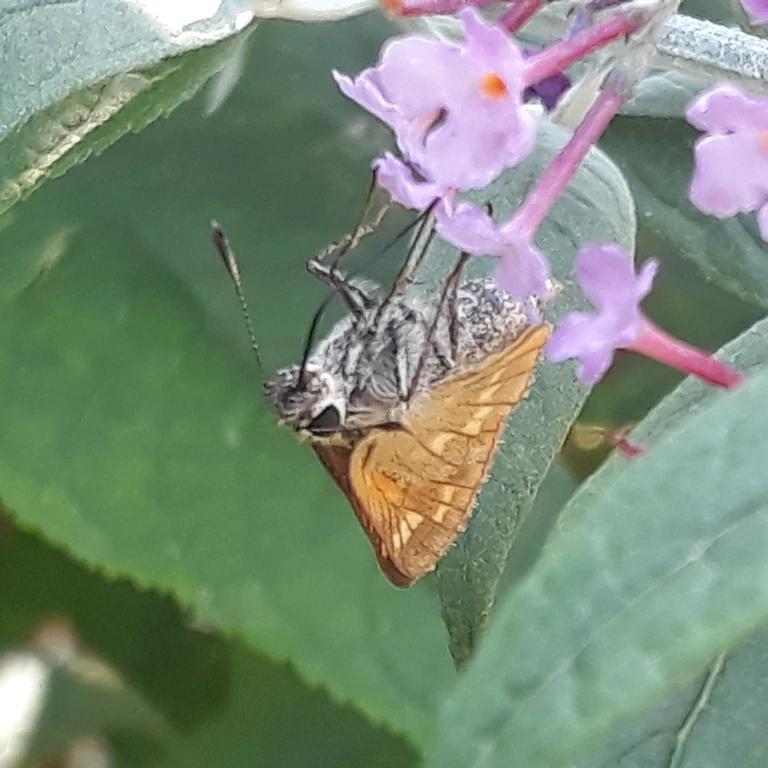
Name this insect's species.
Ochlodes sylvanus (also Ochlodes venata)
